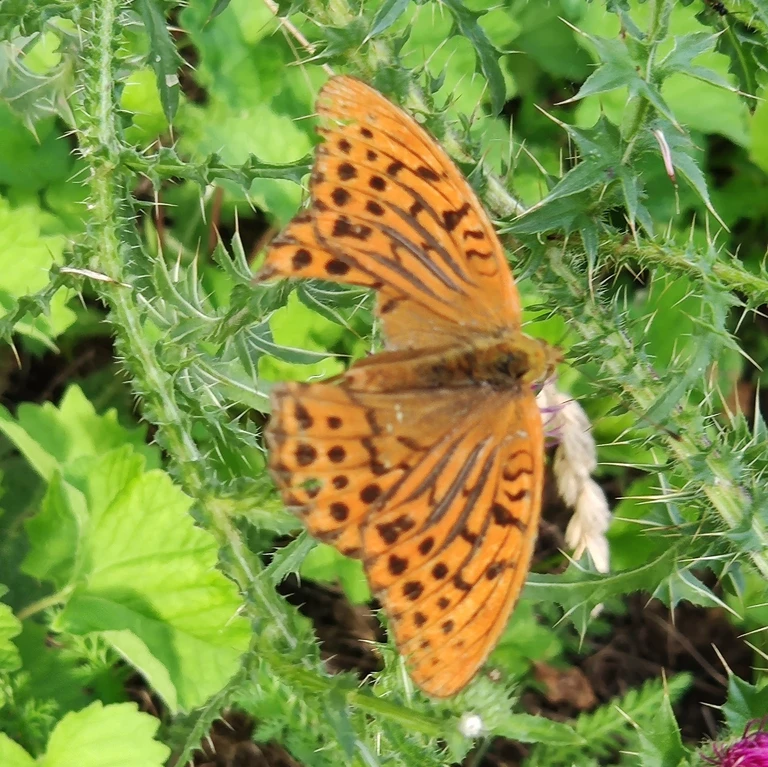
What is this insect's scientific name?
Argynnis paphia
